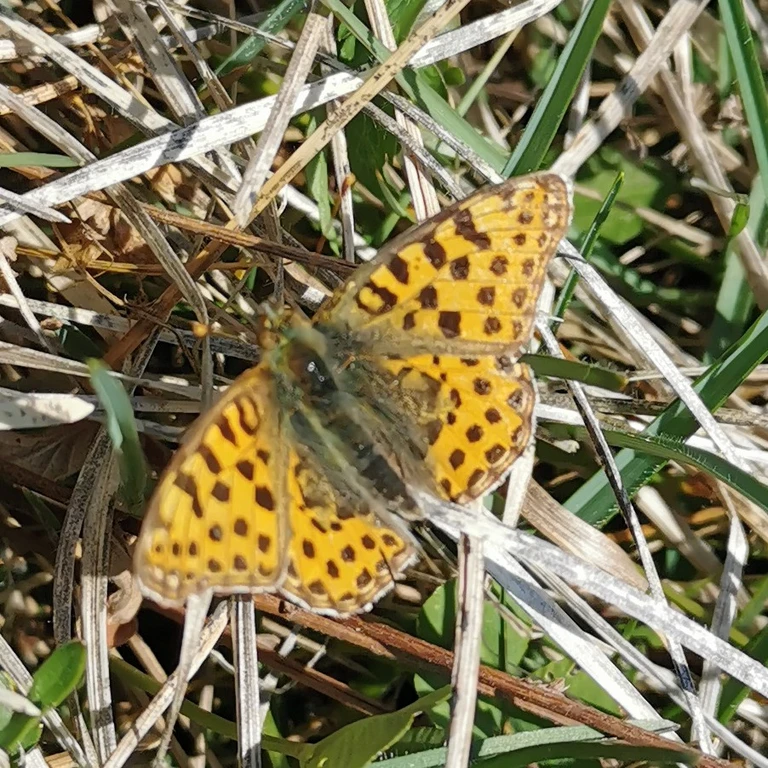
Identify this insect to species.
Issoria lathonia
